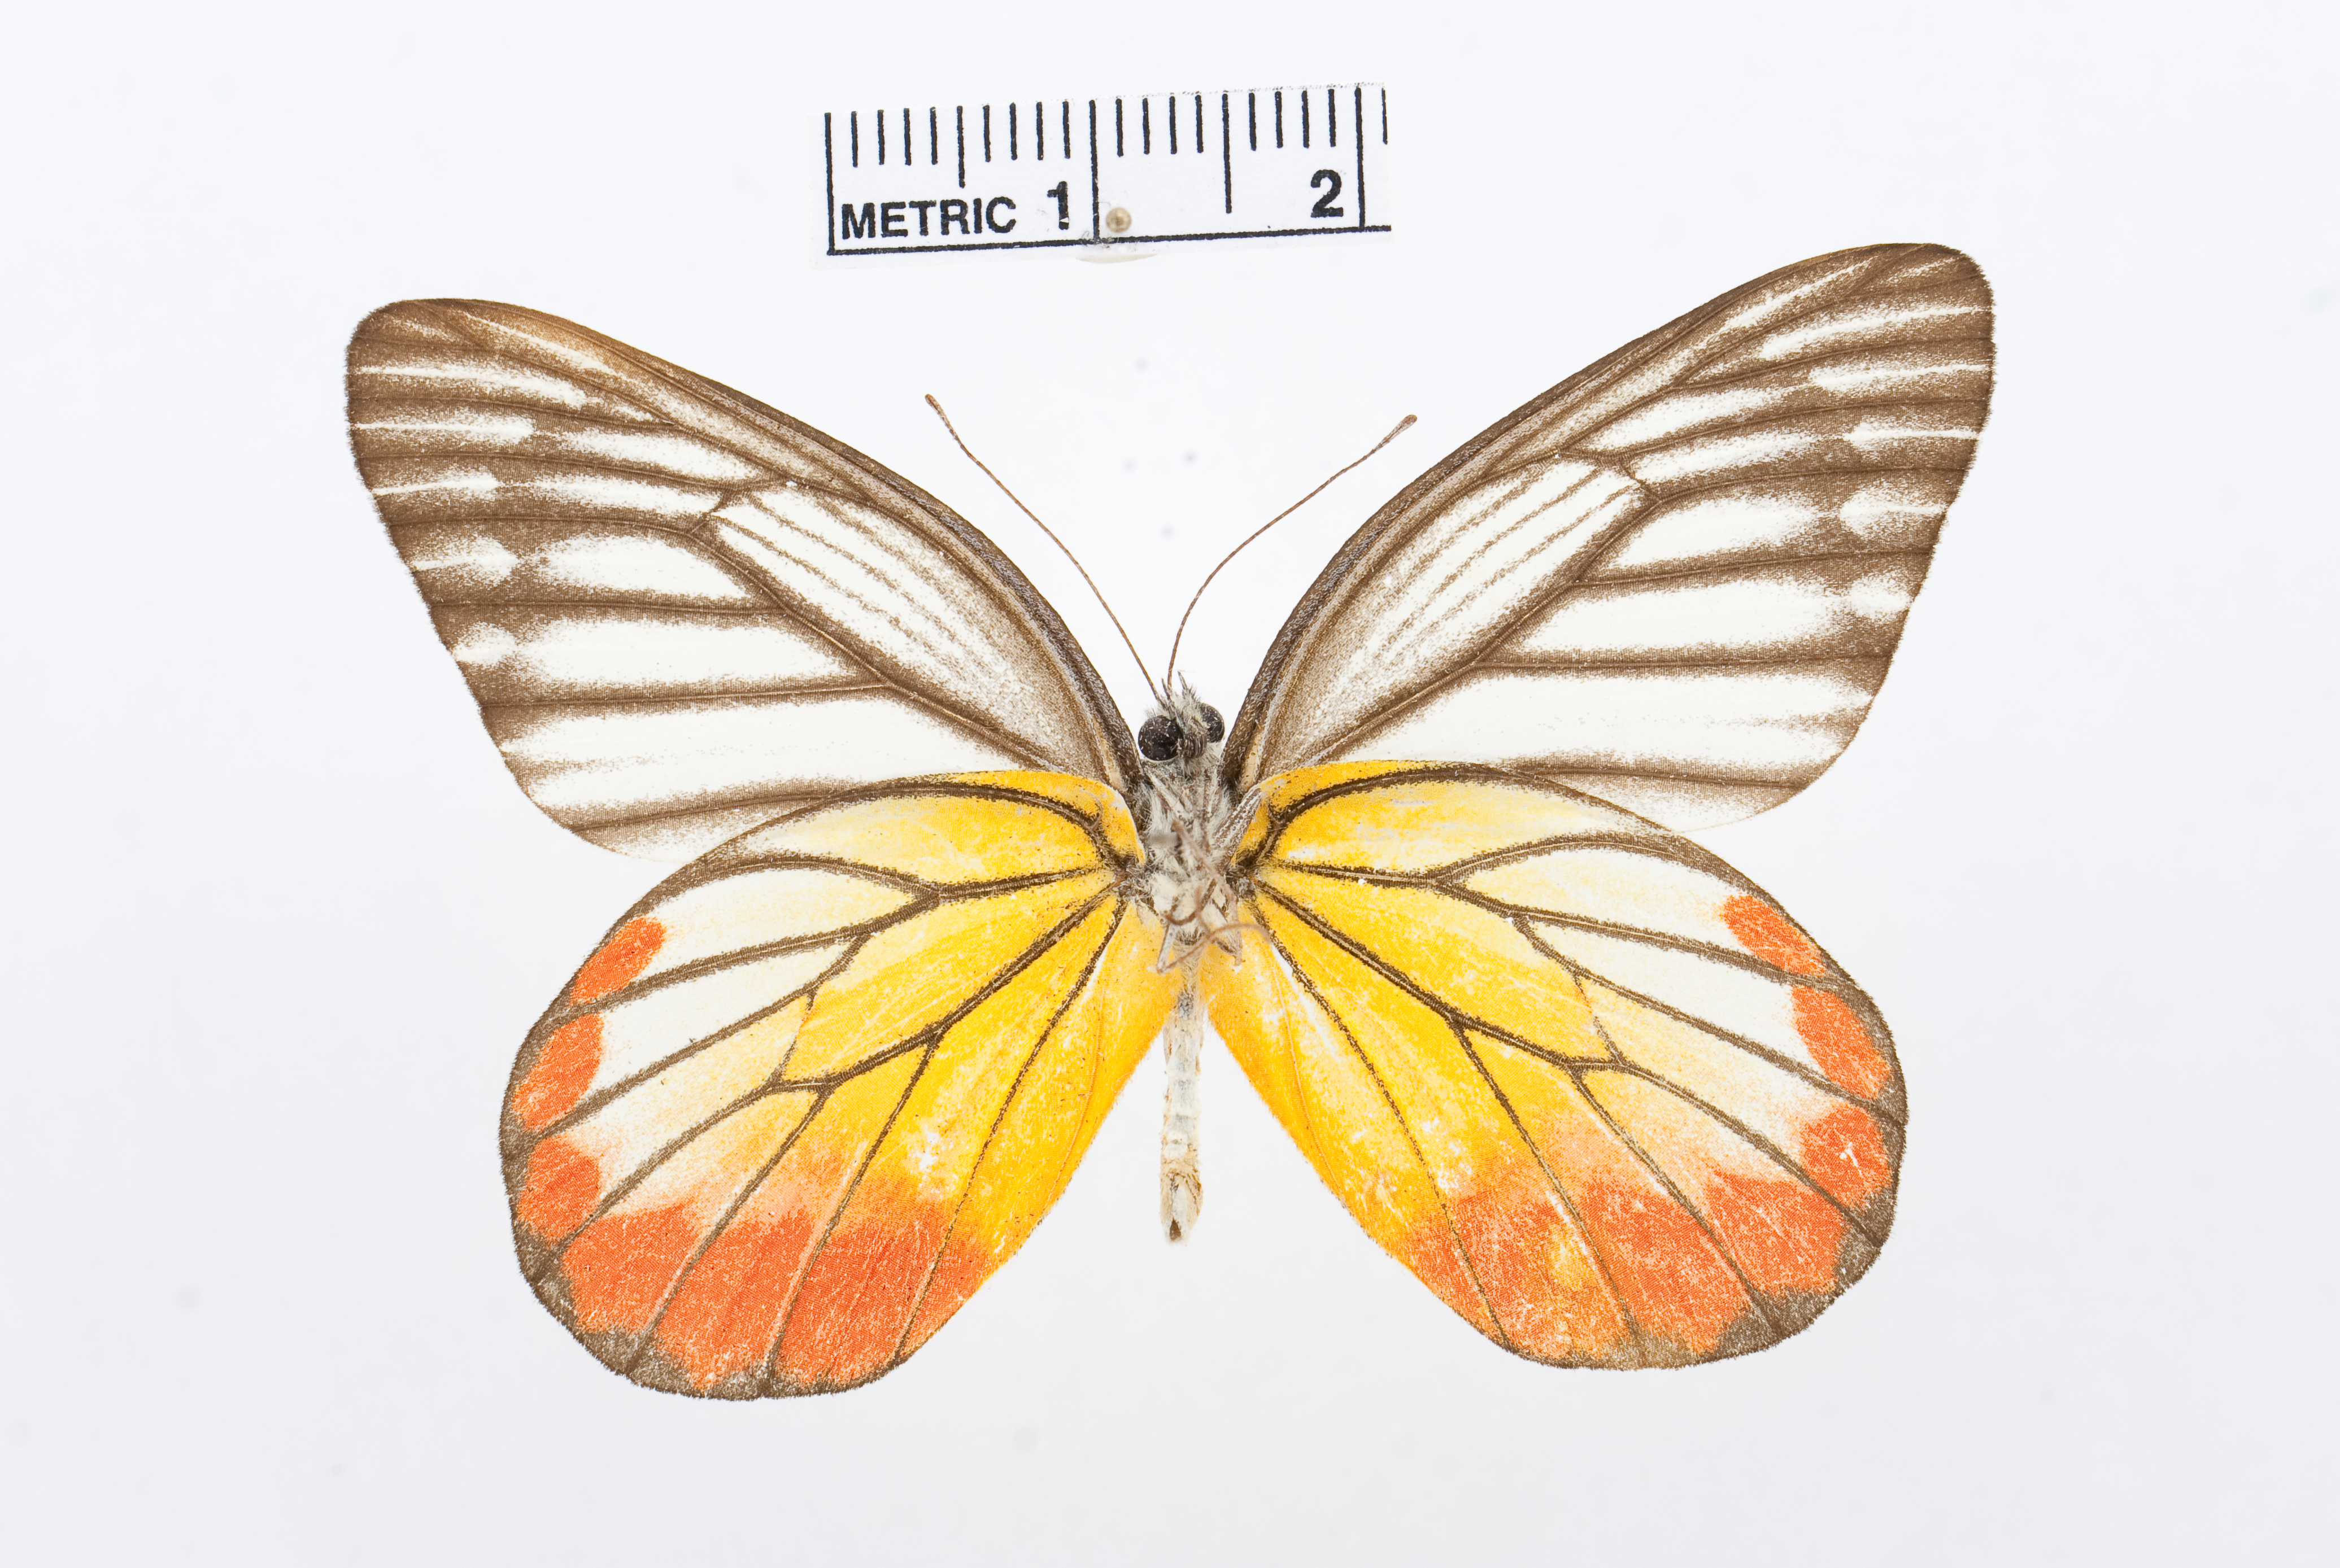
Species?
Delias hyparete
